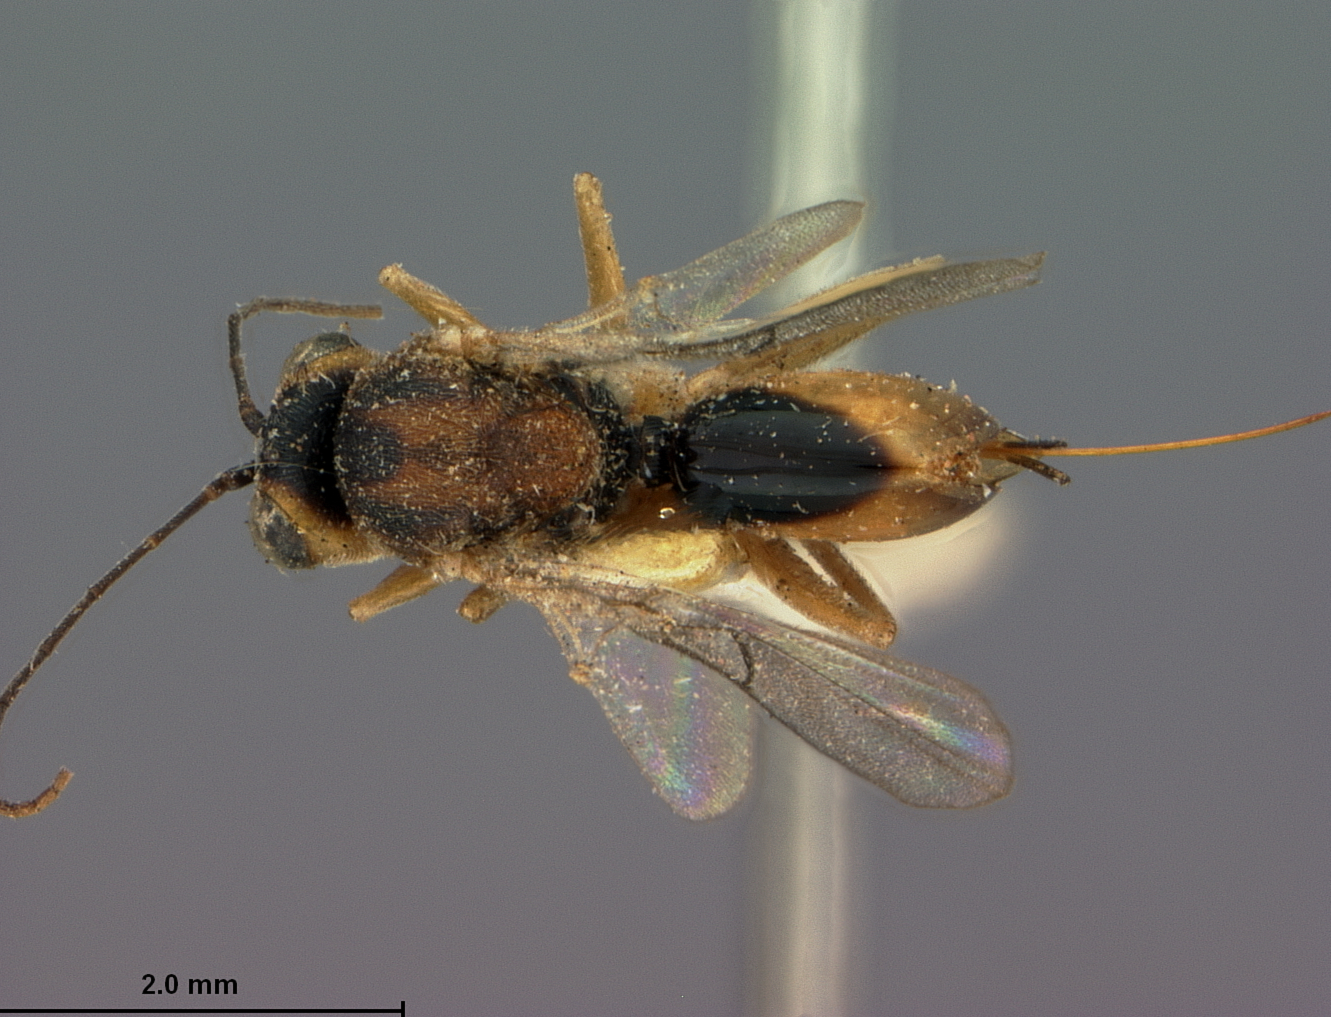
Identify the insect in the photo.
Synergus similis
